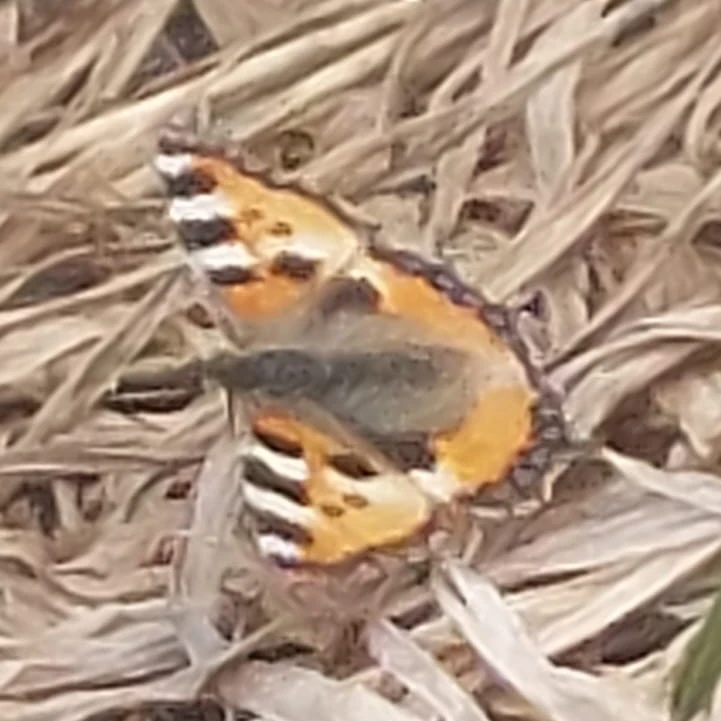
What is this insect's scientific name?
Aglais urticae
